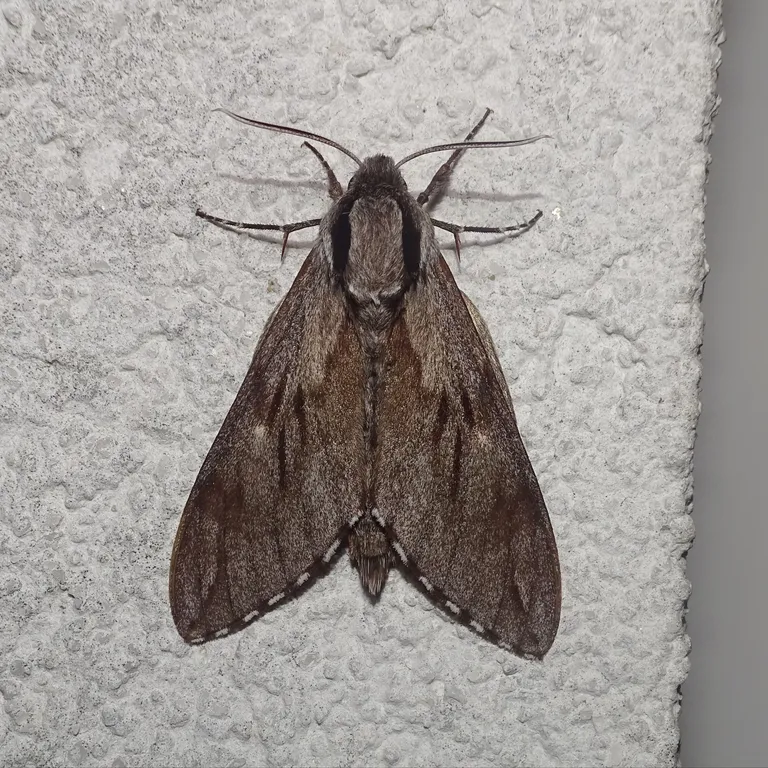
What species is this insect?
Sphinx pinastri
